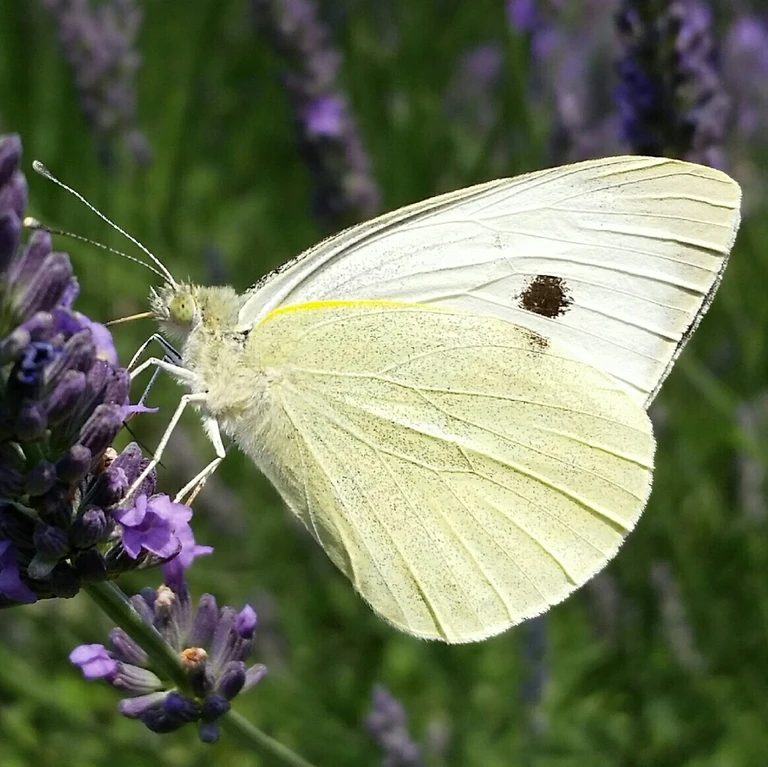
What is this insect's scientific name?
Pieris brassicae
